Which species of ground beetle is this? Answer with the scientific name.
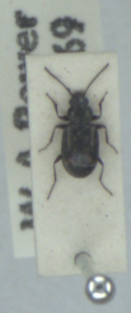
Bembidion obliquum
